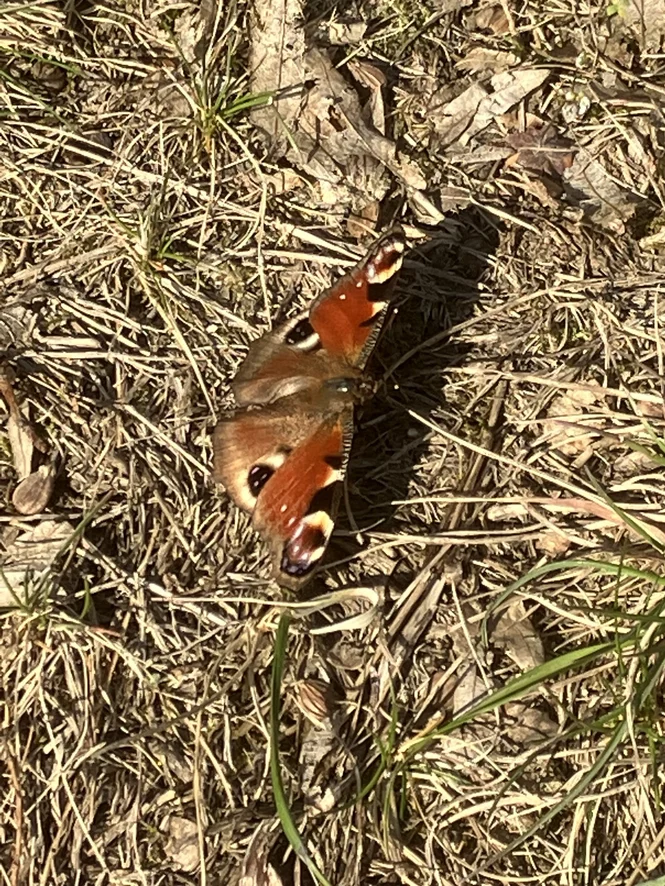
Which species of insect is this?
Aglais io
